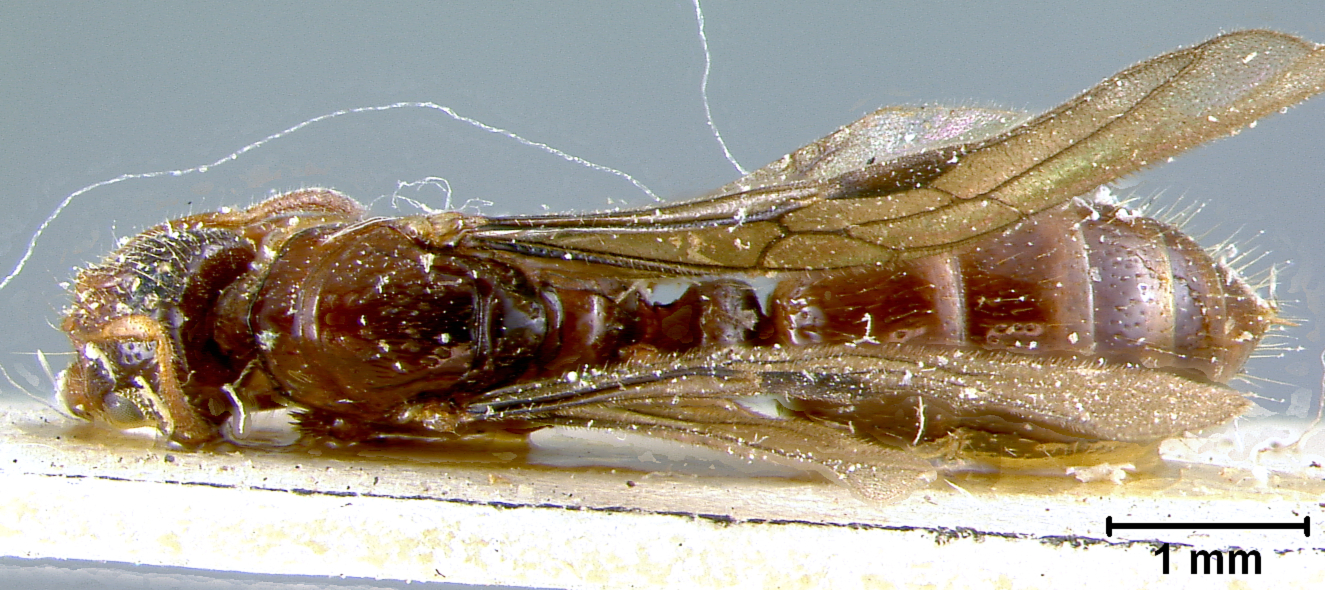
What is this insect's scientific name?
Centromyrmex donisthorpei
